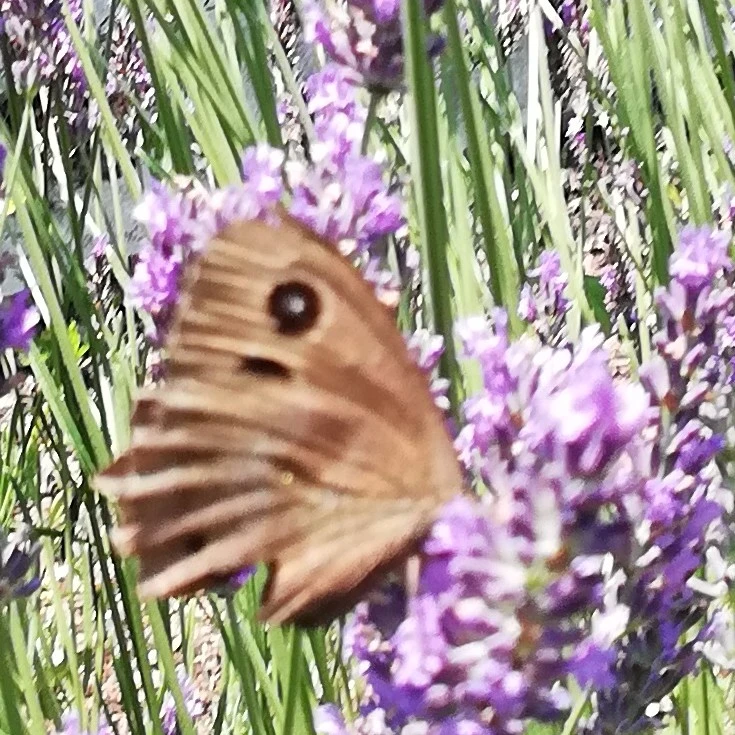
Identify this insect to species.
Minois dryas
